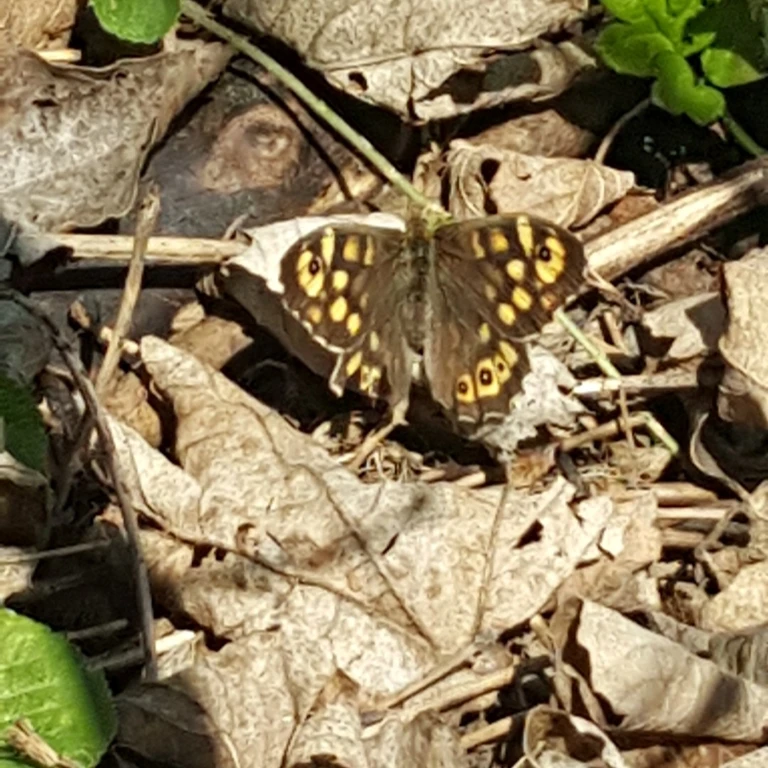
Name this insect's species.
Pararge aegeria
